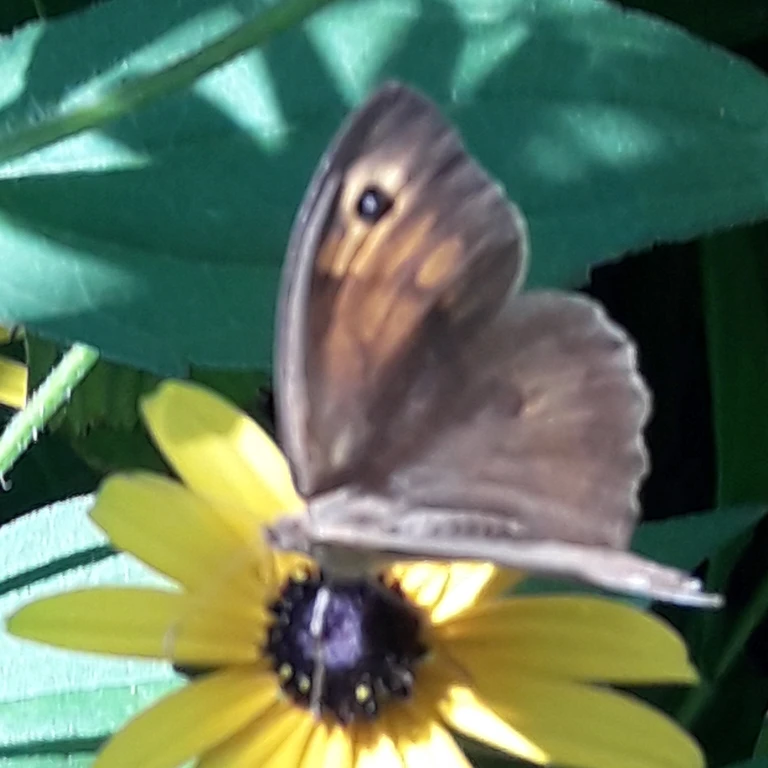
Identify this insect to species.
Maniola jurtina
